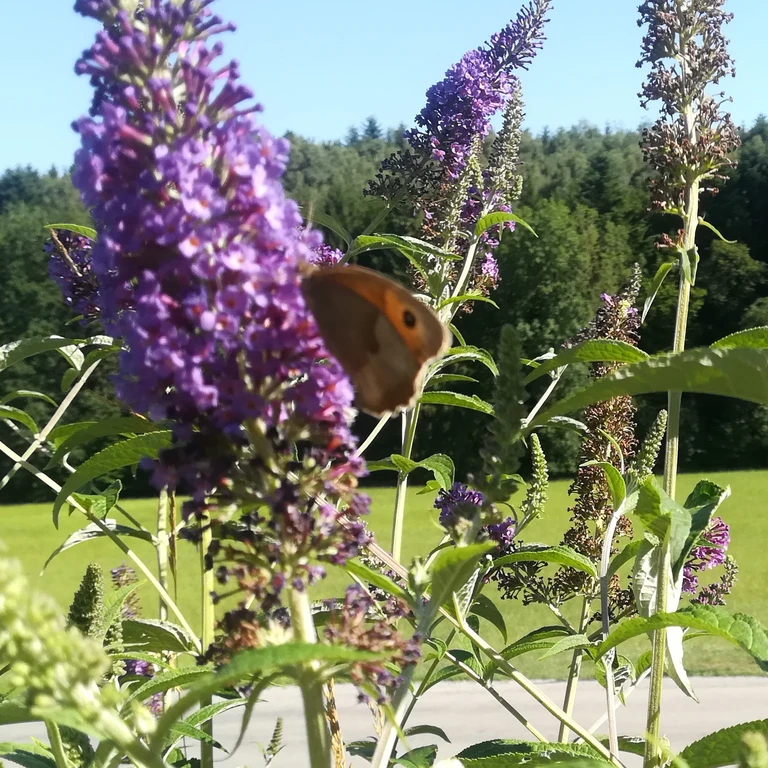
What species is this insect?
Maniola jurtina
